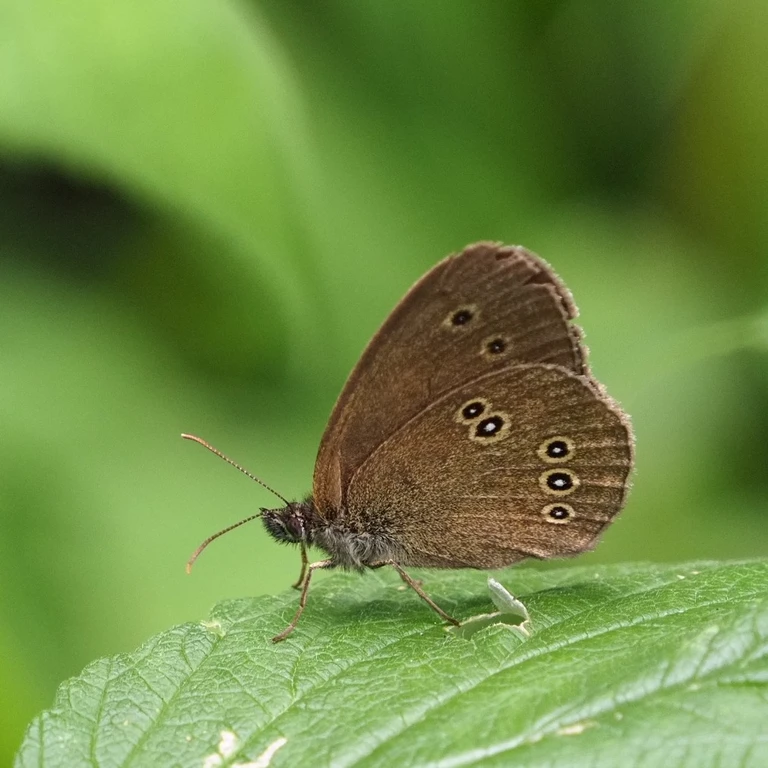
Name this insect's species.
Aphantopus hyperantus
